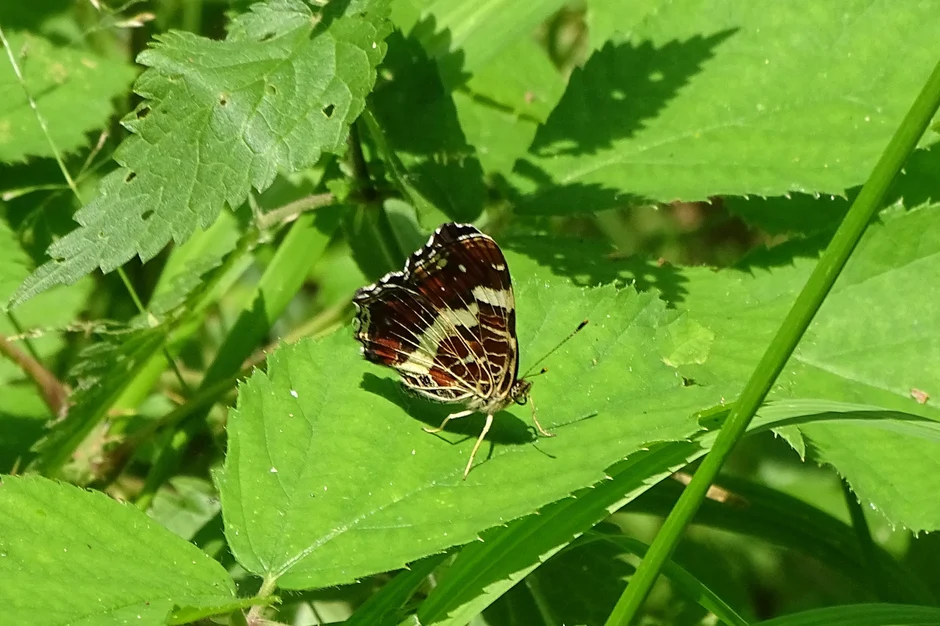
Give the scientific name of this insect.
Araschnia levana
